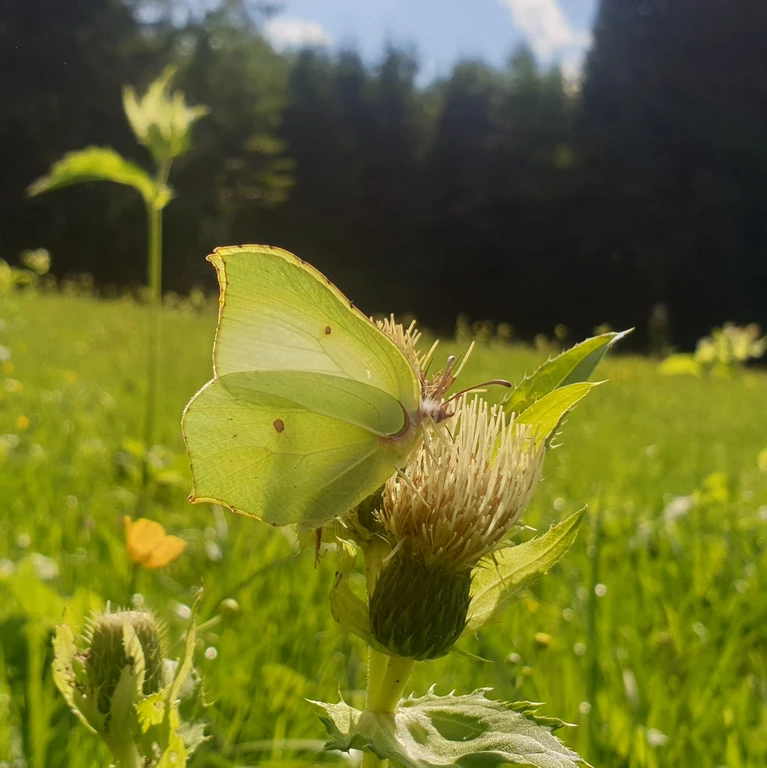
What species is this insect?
Gonepteryx rhamni
